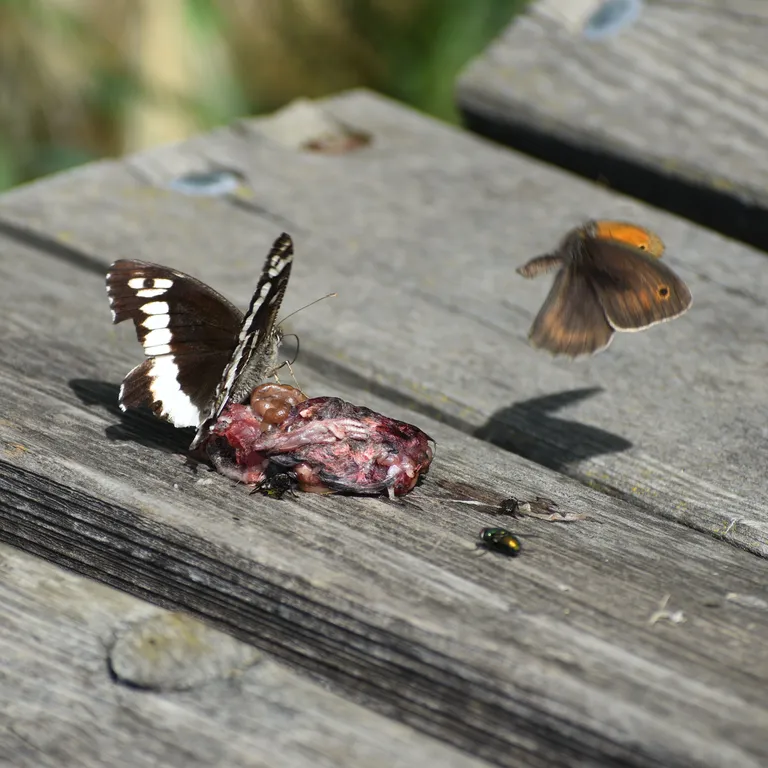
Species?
Brintesia circe
